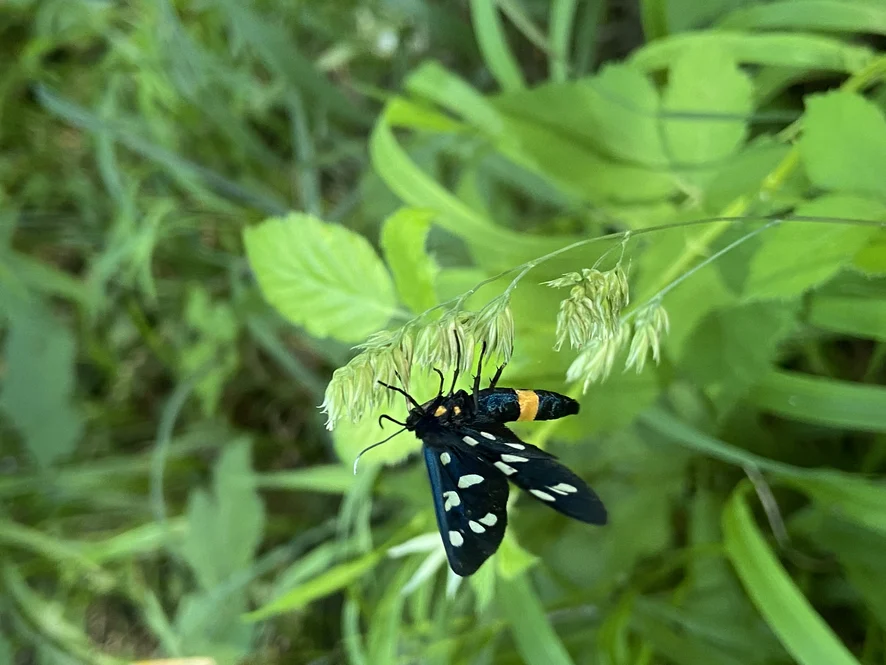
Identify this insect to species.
Amata phegea
